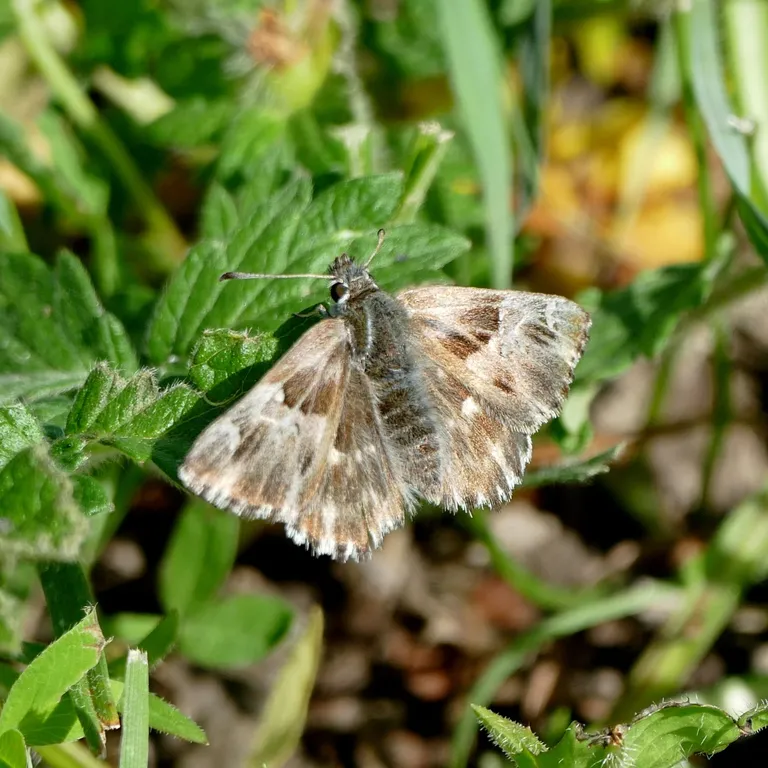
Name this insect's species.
Muschampia floccifera (also Carcharodus floccifera)
